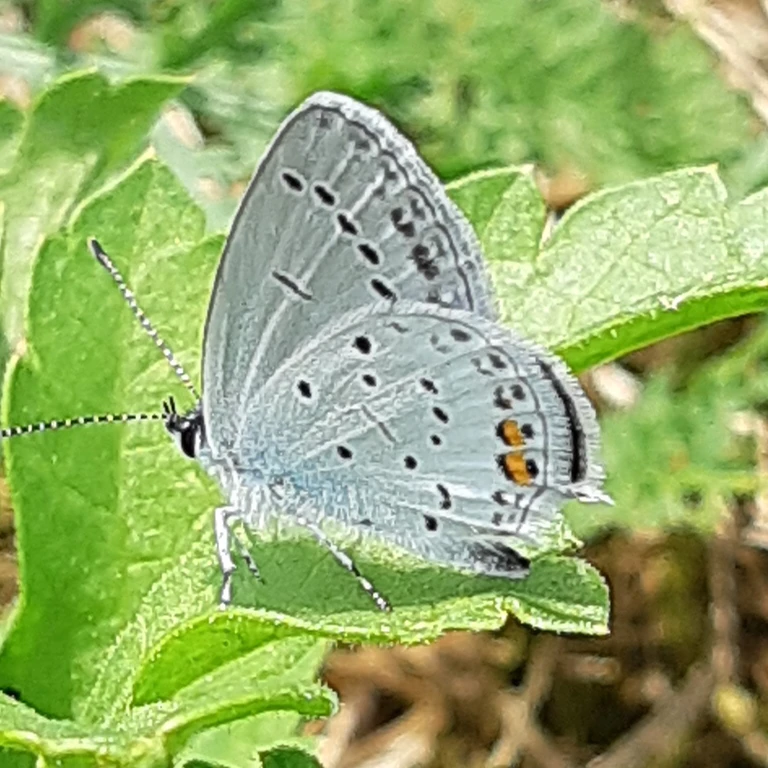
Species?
Cupido argiades (also Elkalyce argiades)
